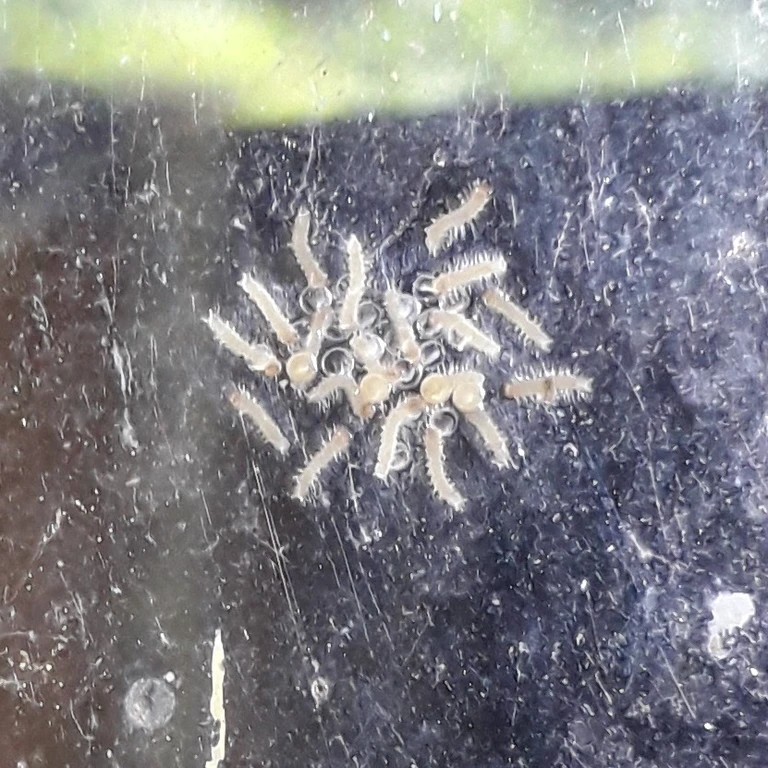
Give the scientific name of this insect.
Euplagia quadripunctaria
